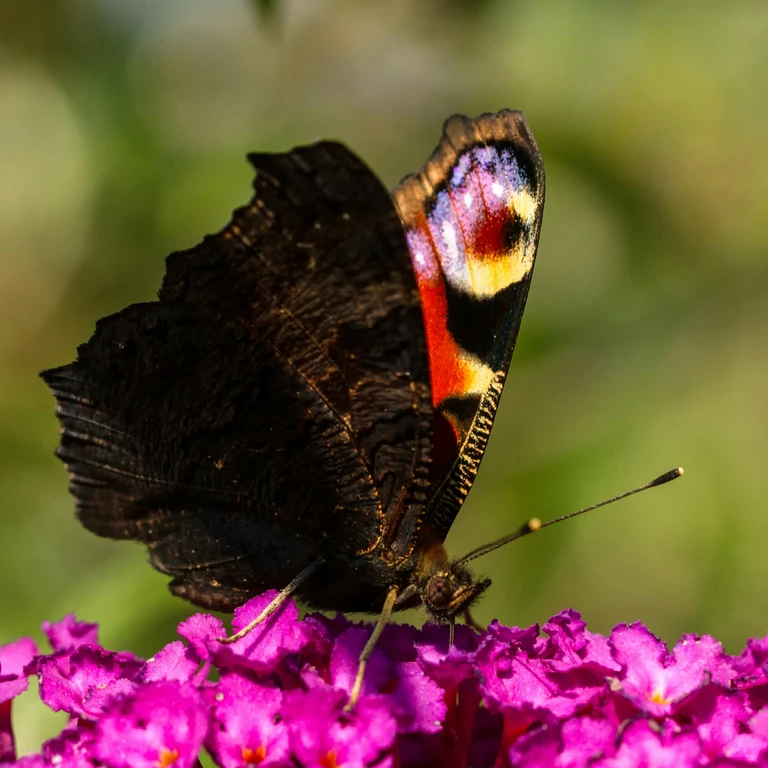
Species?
Aglais io
